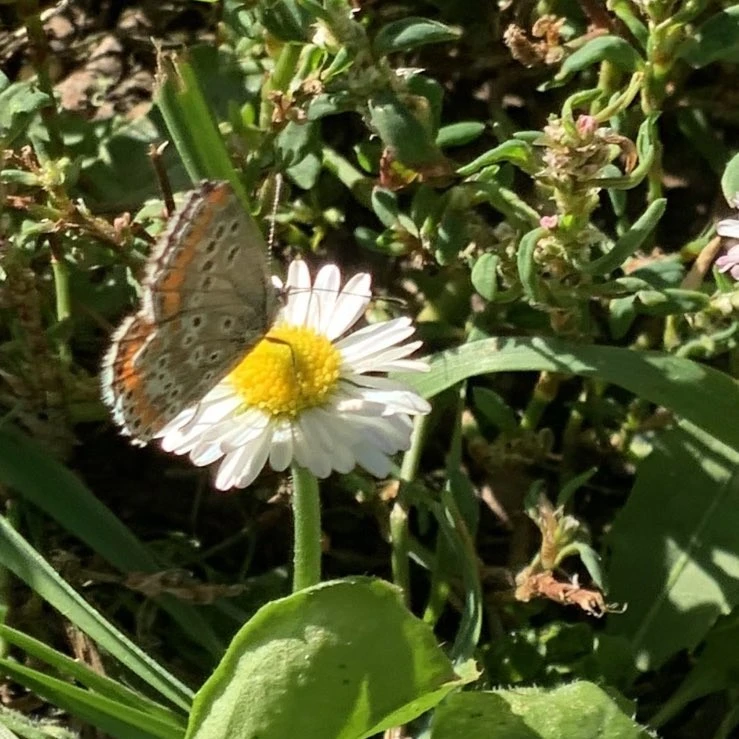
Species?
Aricia agestis/artaxerxes
